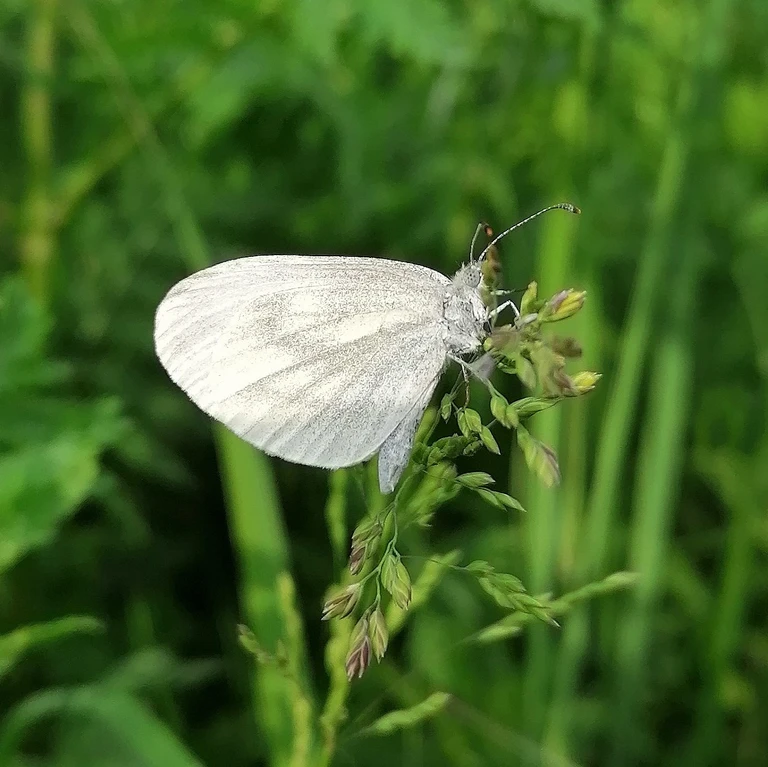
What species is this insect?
Leptidea sinapis/juvernica
